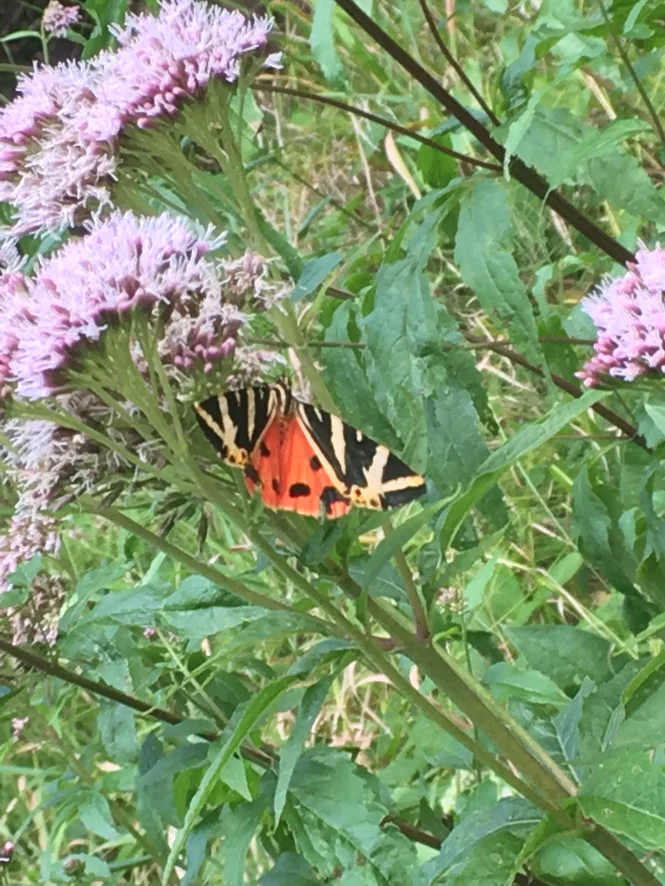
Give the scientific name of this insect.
Euplagia quadripunctaria
